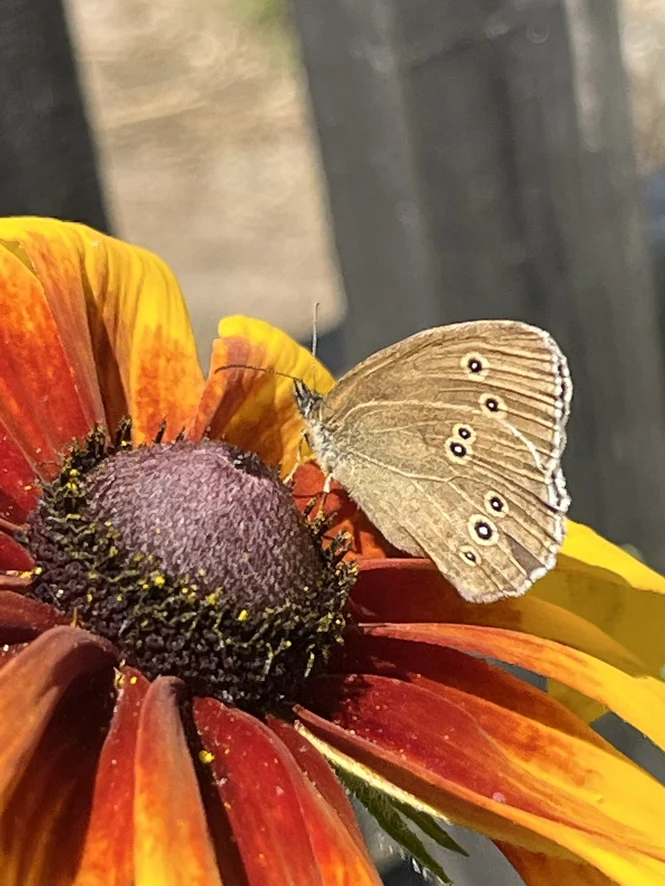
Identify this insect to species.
Aphantopus hyperantus
